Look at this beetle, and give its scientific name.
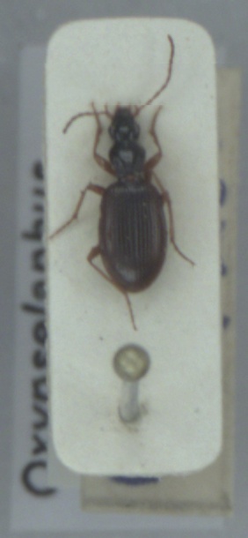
Oxypselaphus obscurus
